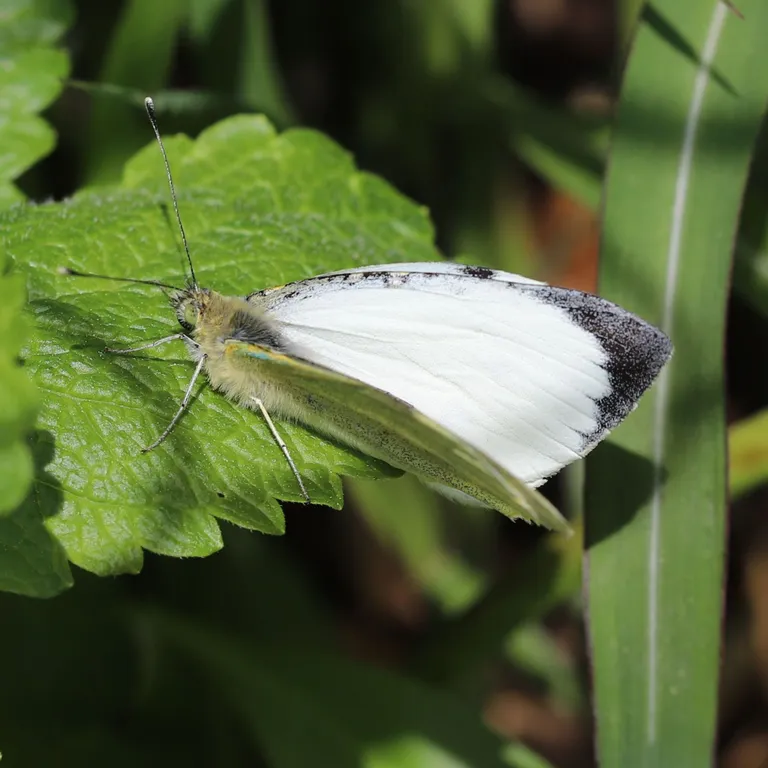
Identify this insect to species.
Pieris brassicae
